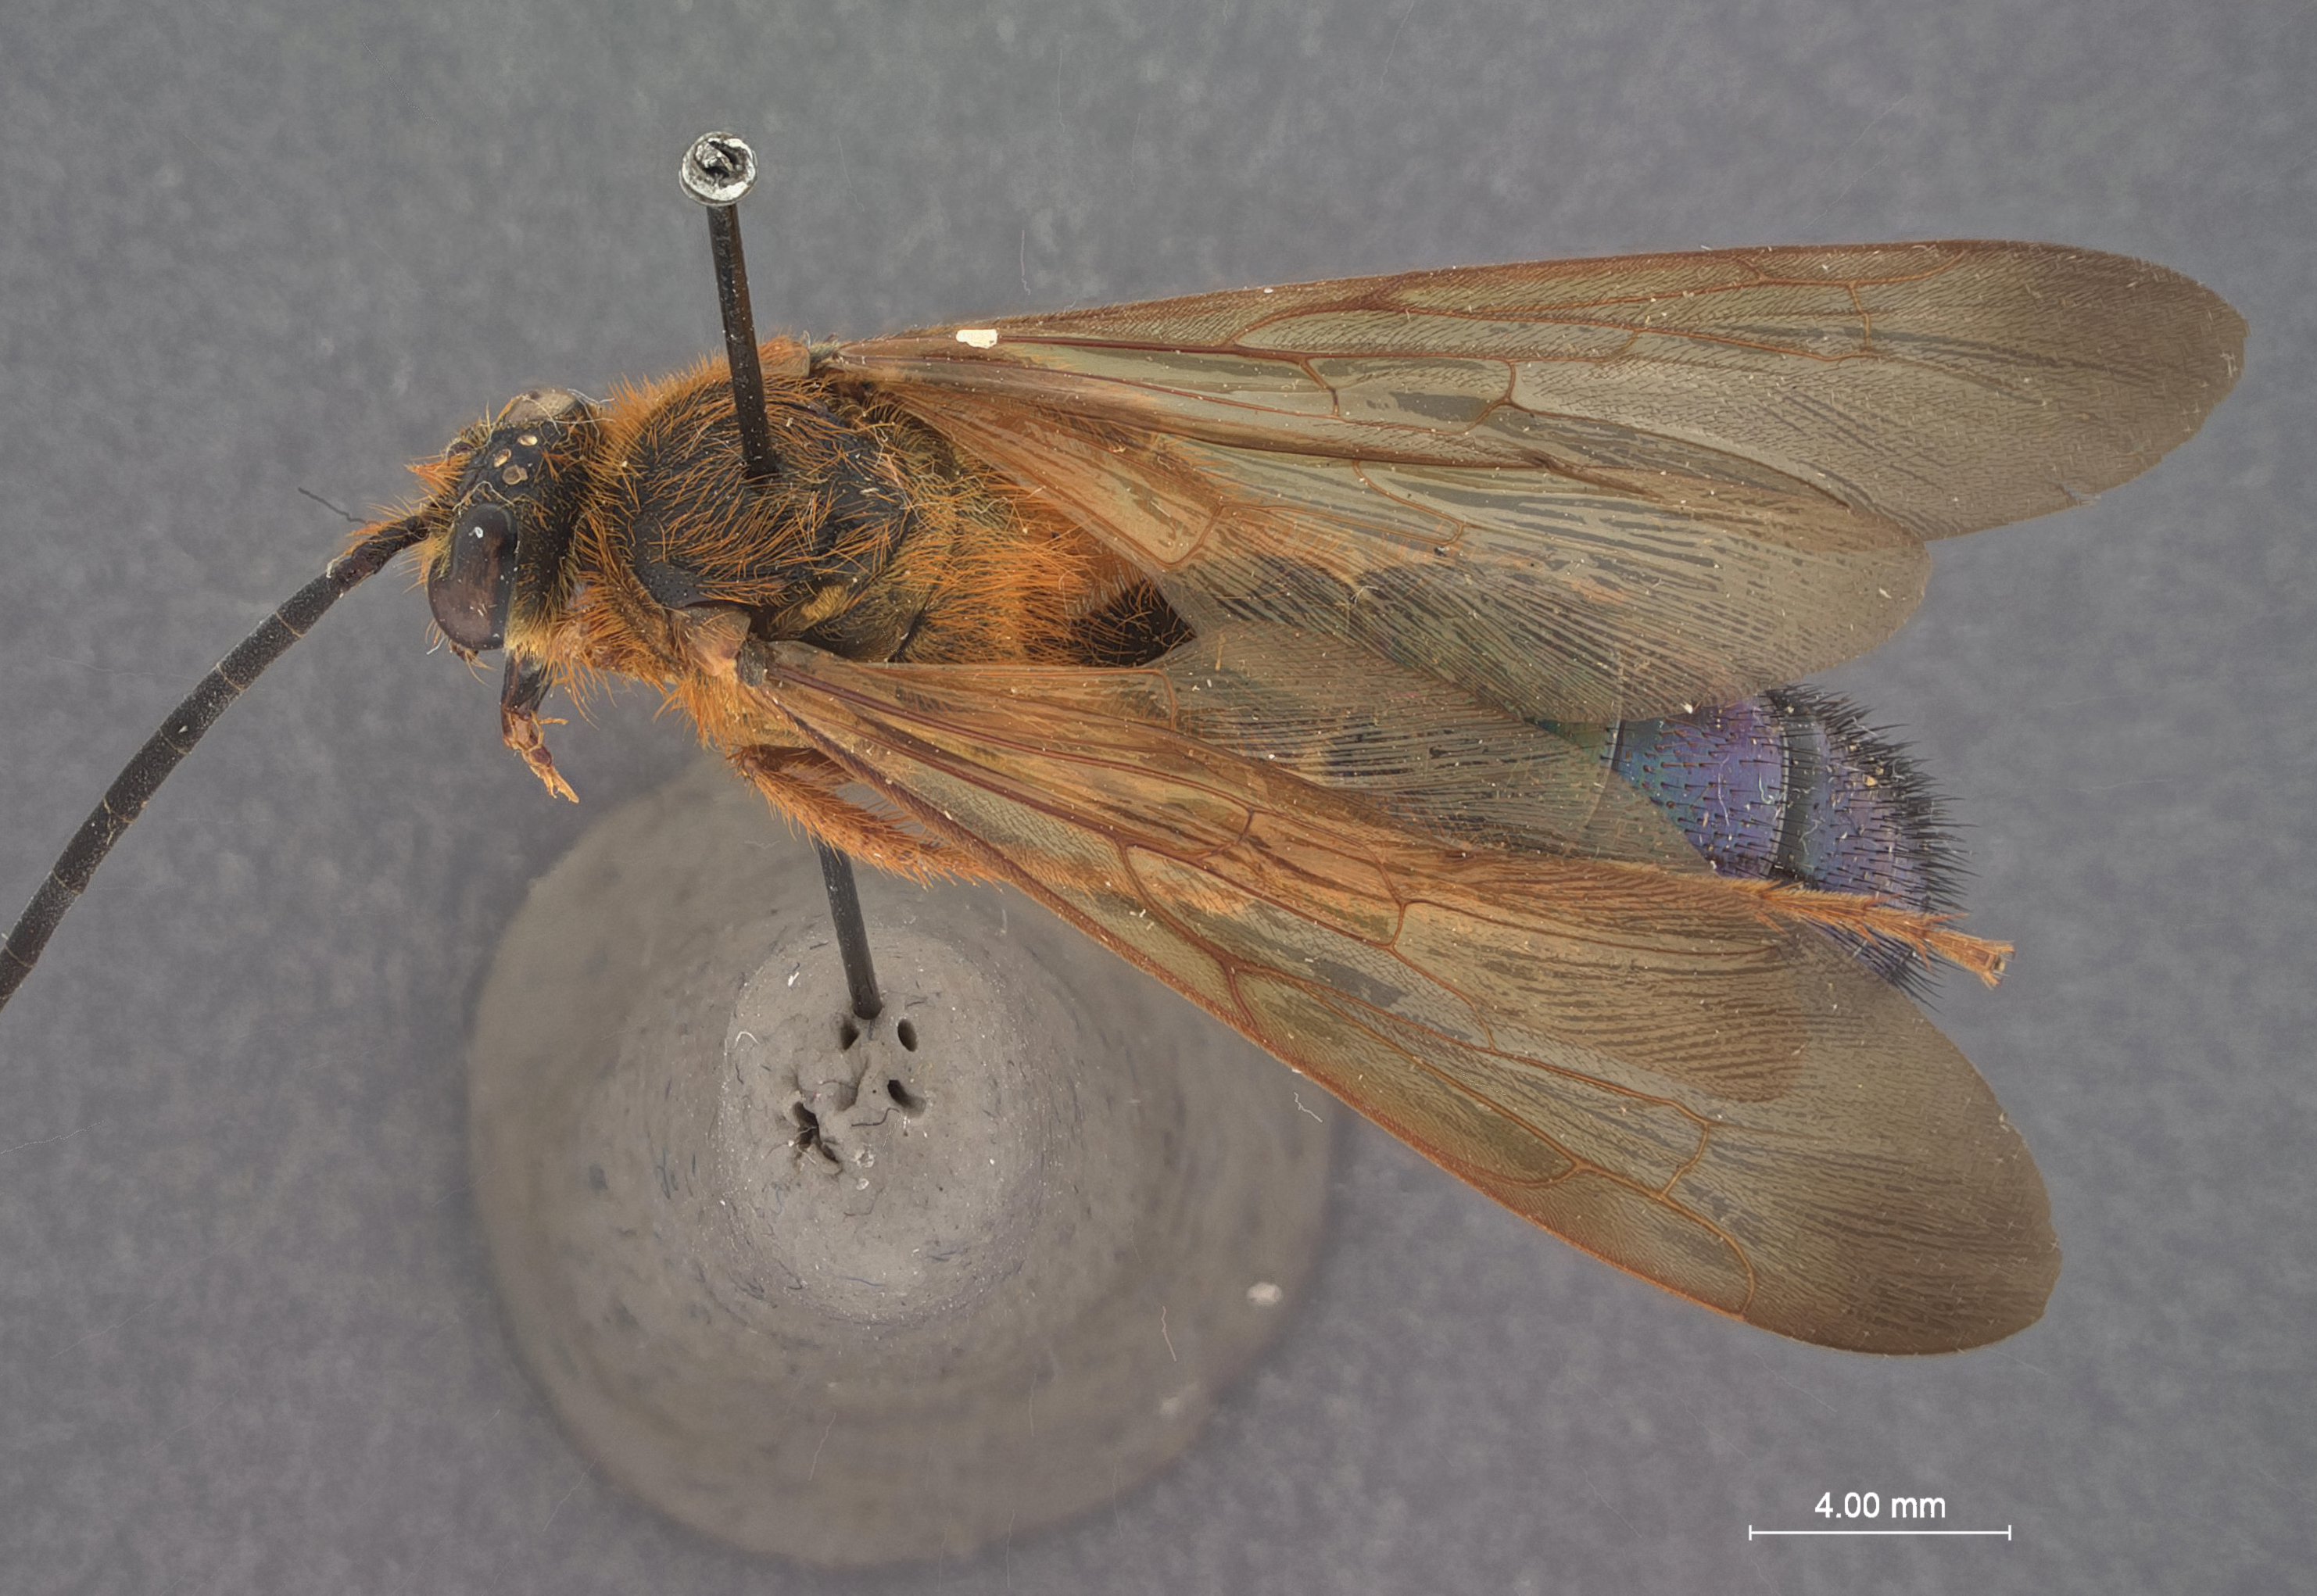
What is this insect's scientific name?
Scolia panayensis
